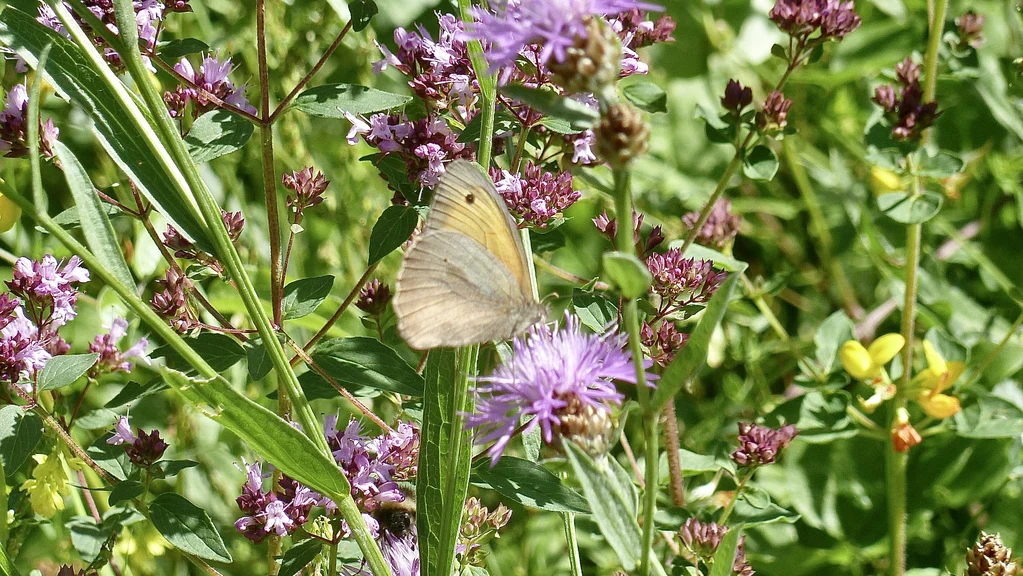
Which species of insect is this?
Maniola jurtina
